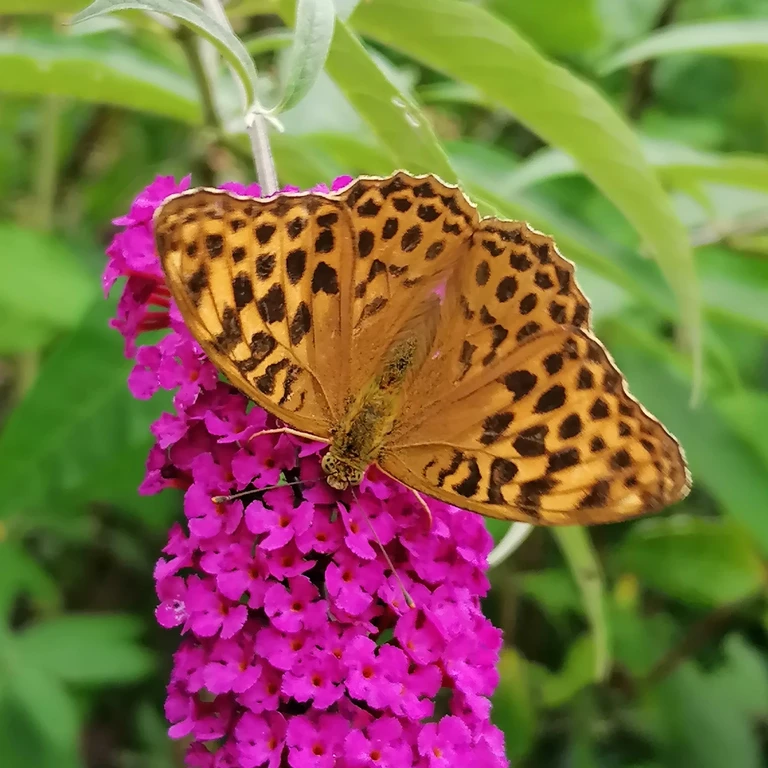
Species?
Argynnis paphia
